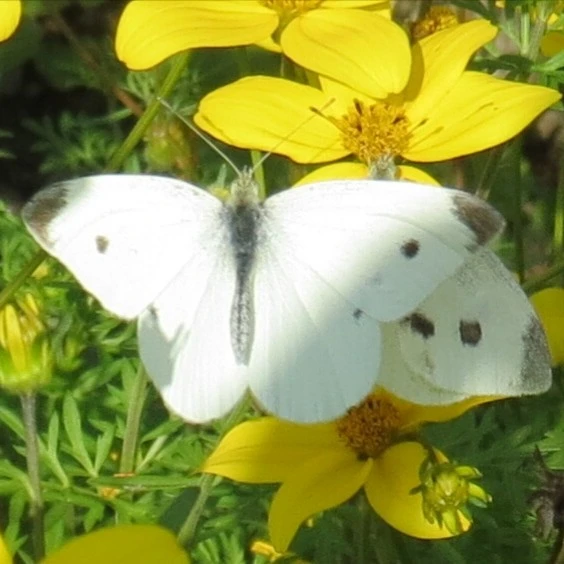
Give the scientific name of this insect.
Pieris rapae
